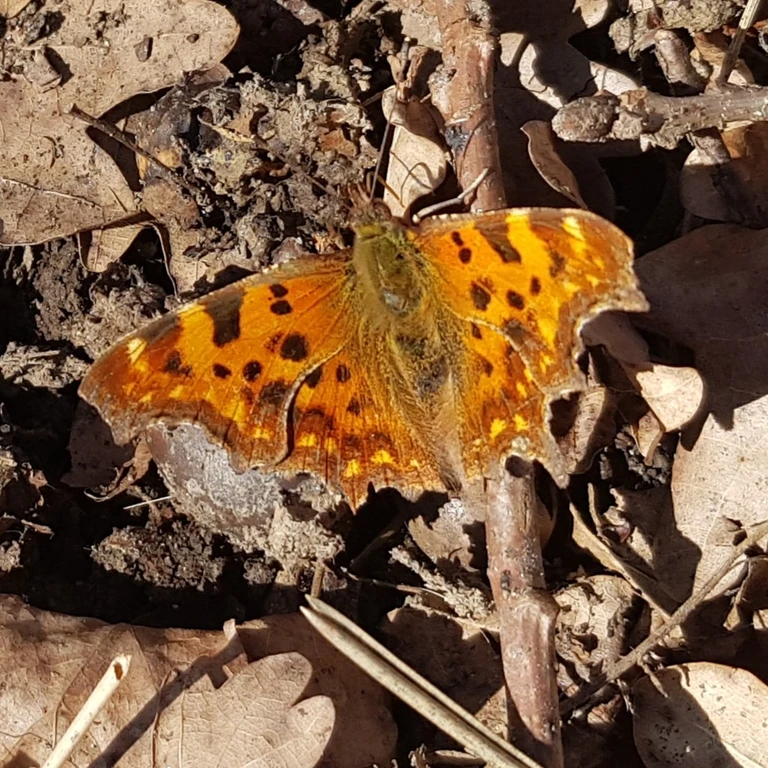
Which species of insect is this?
Polygonia c-album
